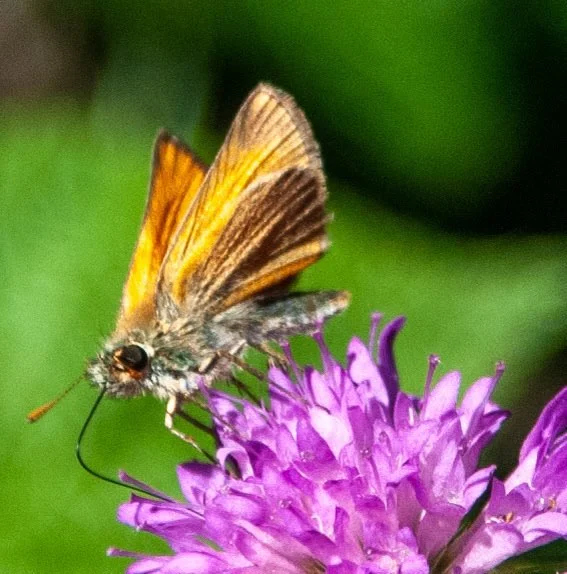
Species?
Thymelicus sylvestris
